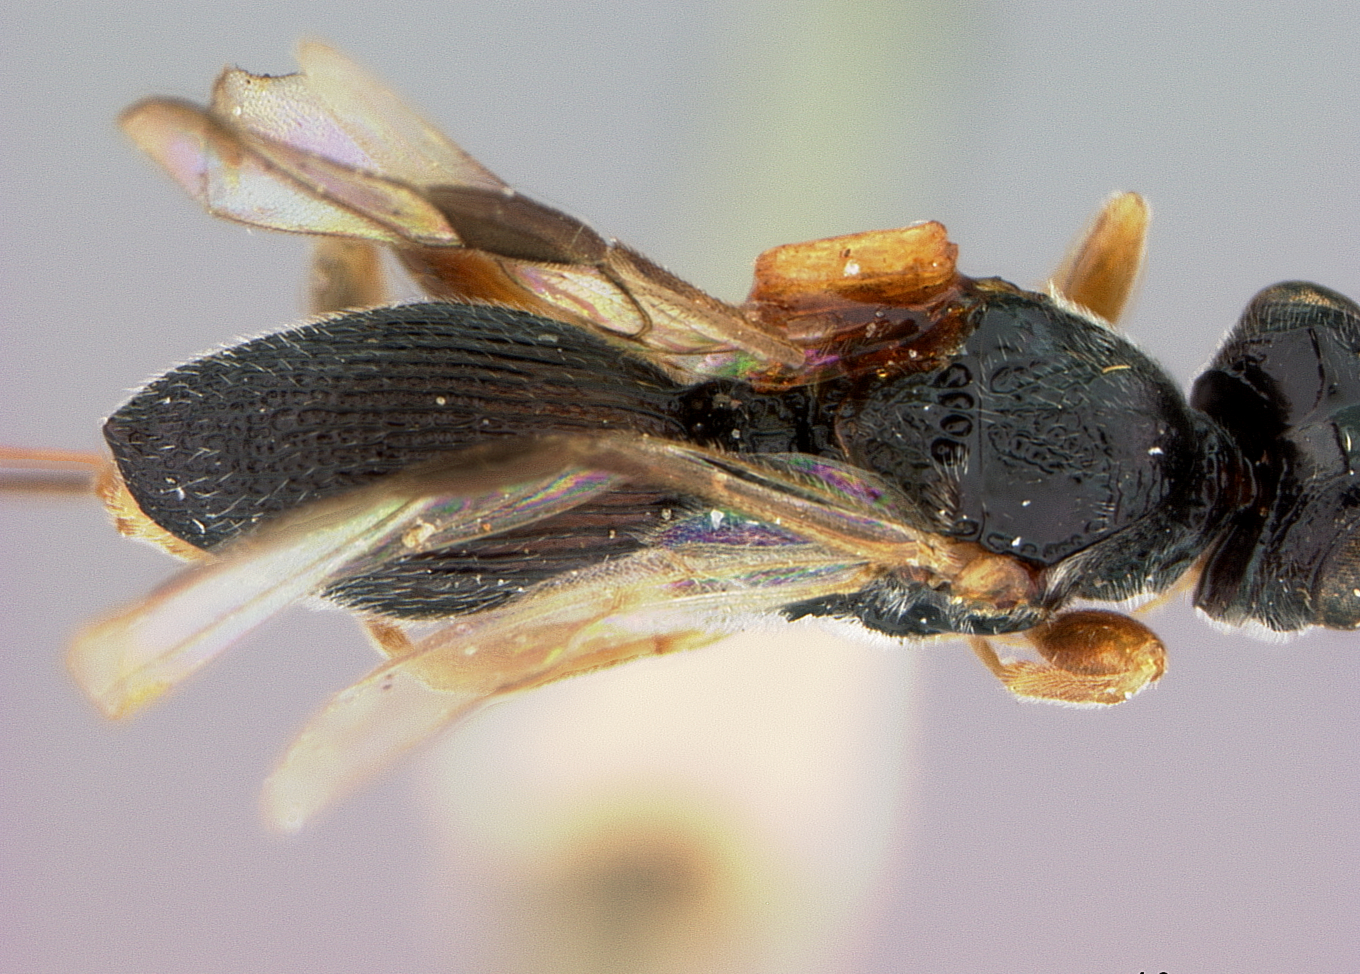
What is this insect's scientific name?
Canalicephalus orientalis
